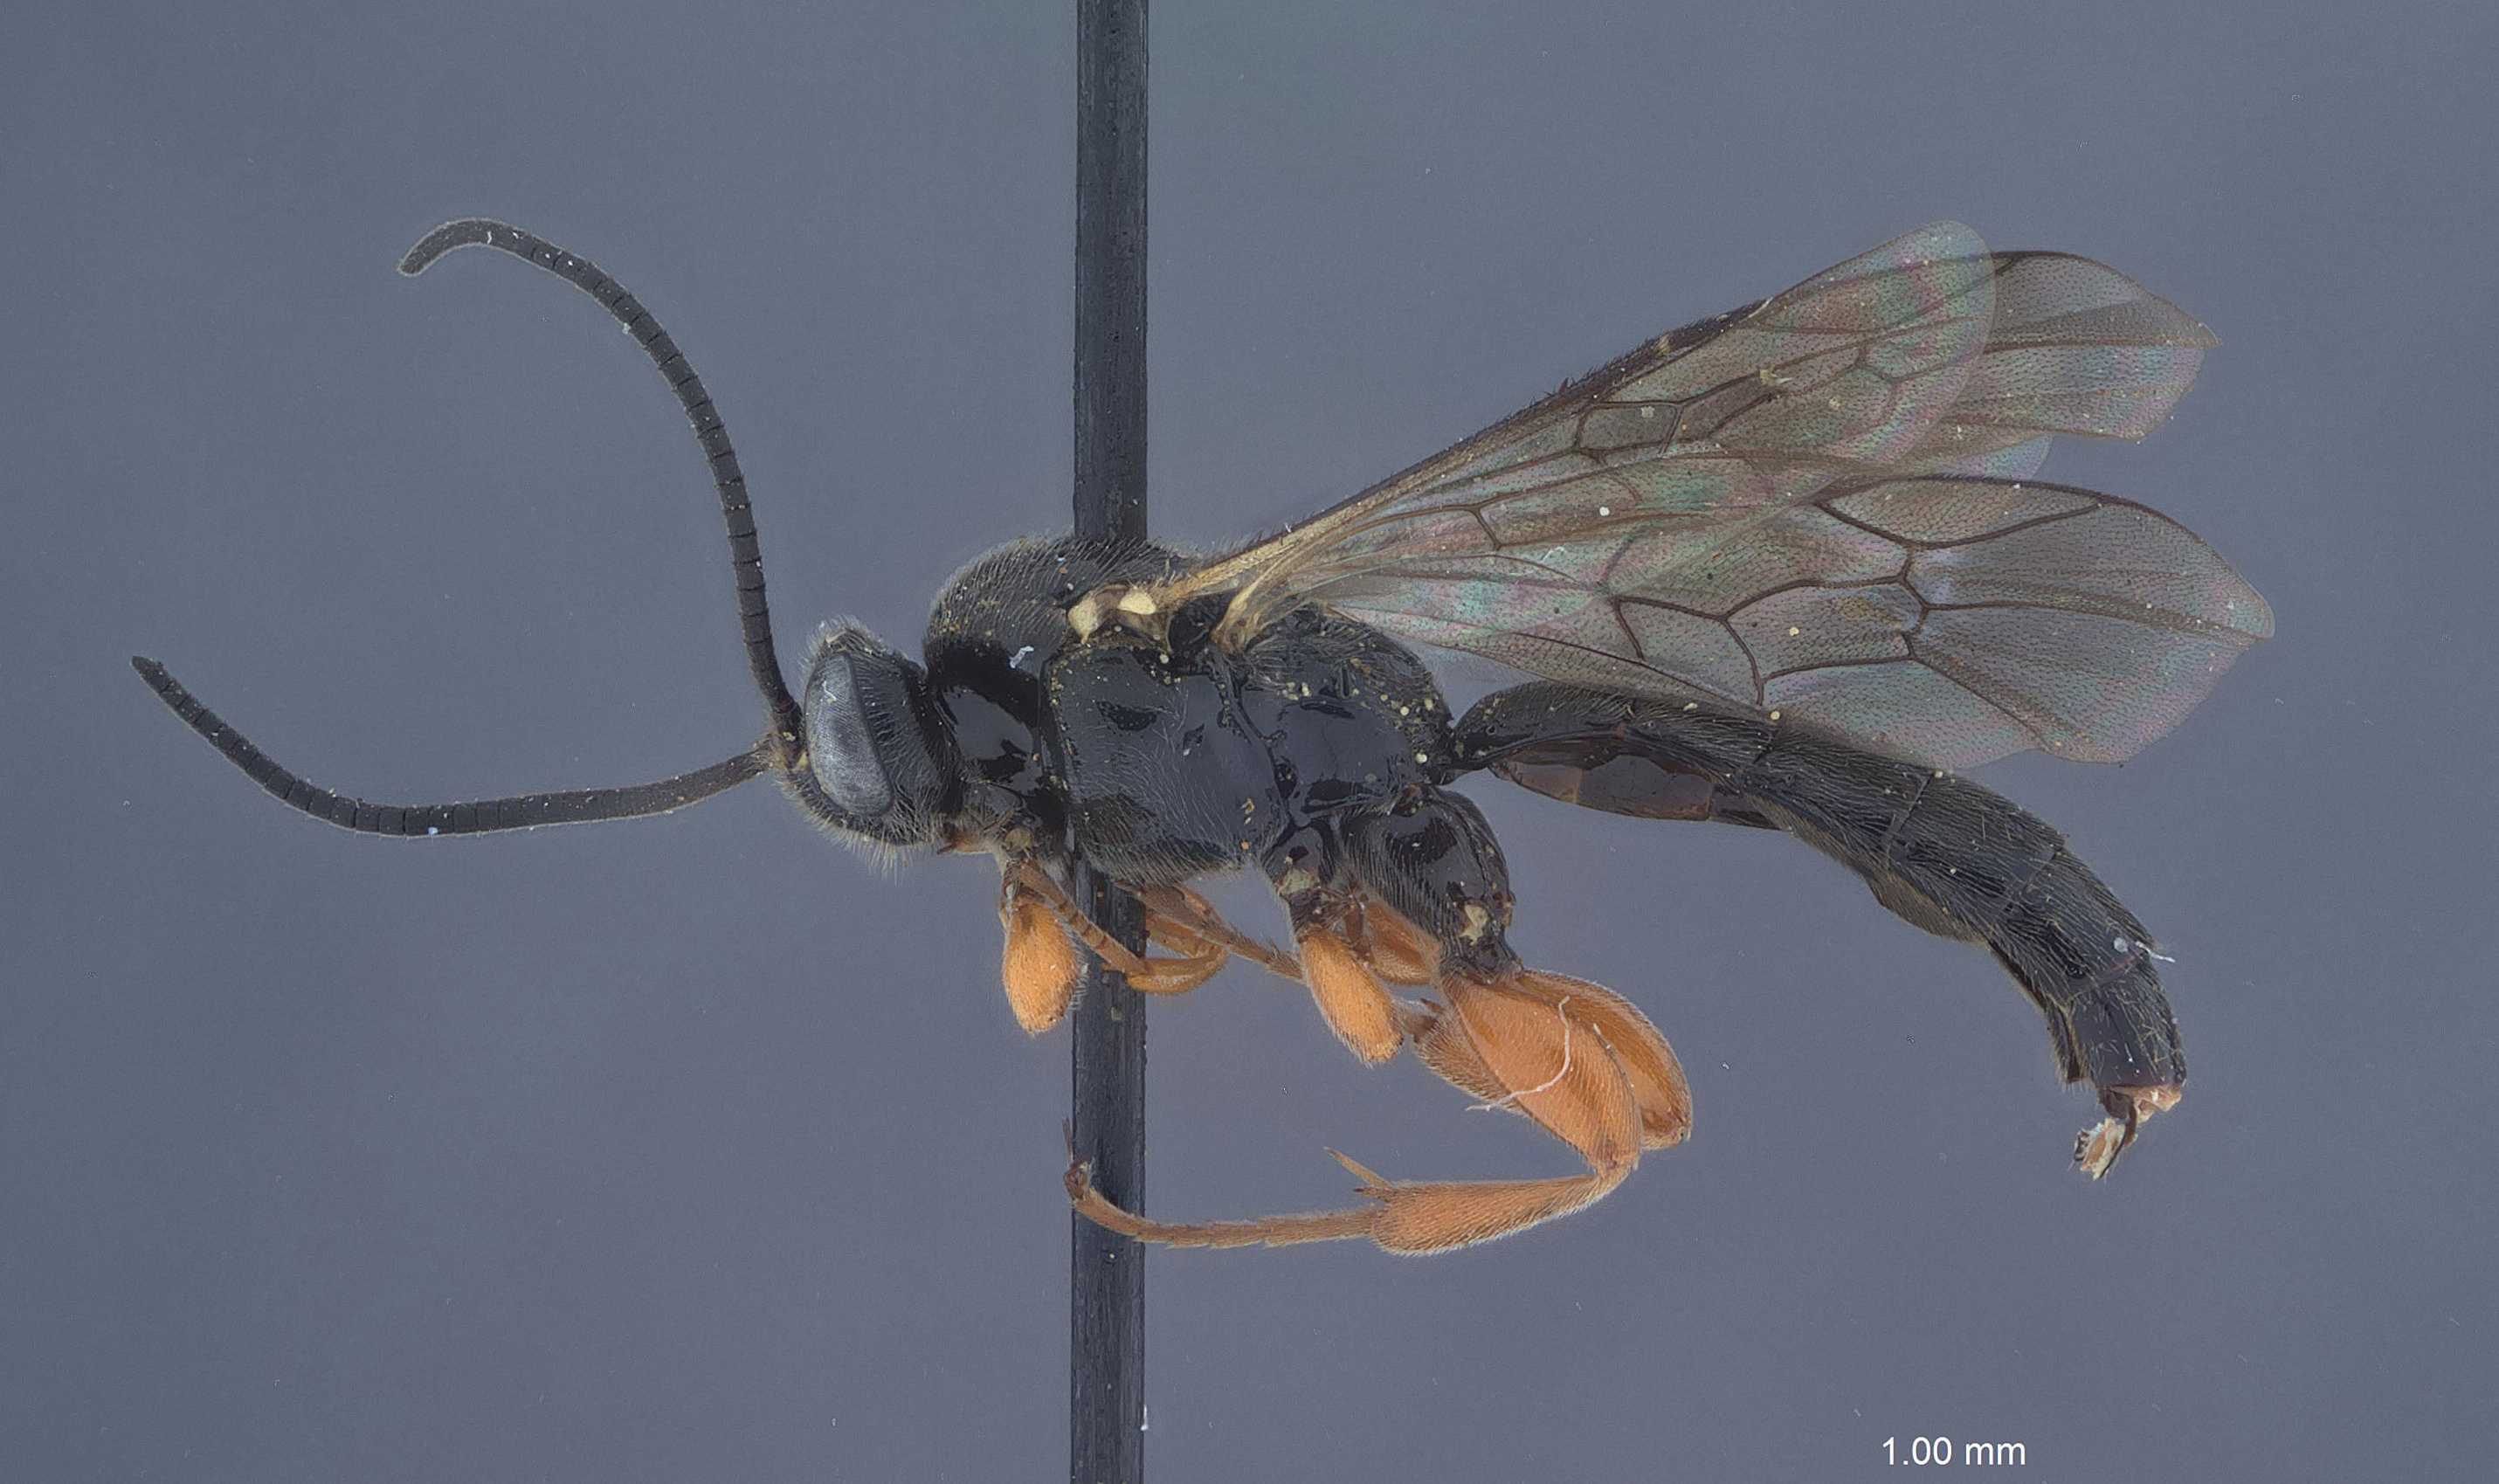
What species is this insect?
Exochus mitratus
